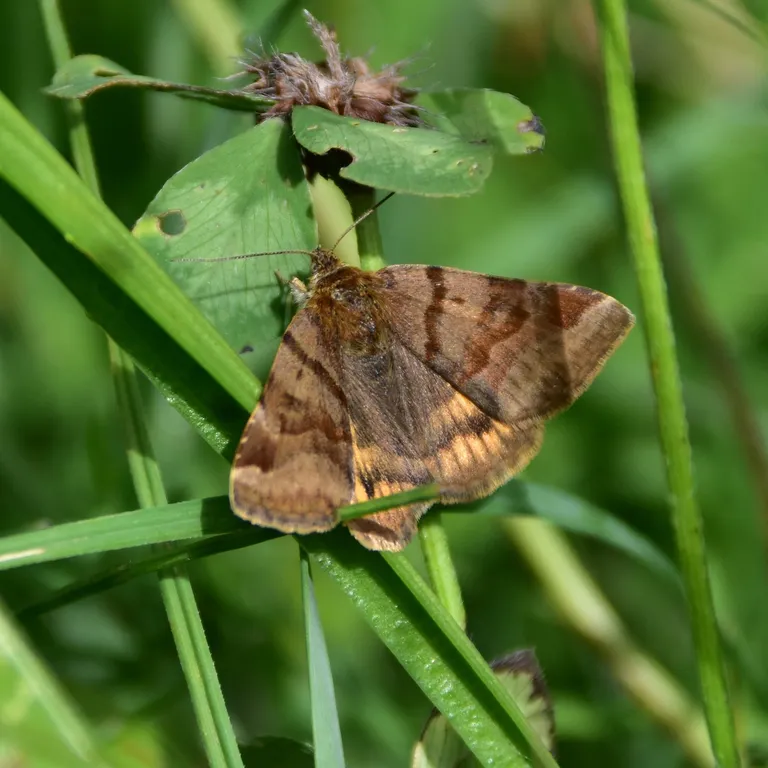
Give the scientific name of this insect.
Euclidia glyphica
